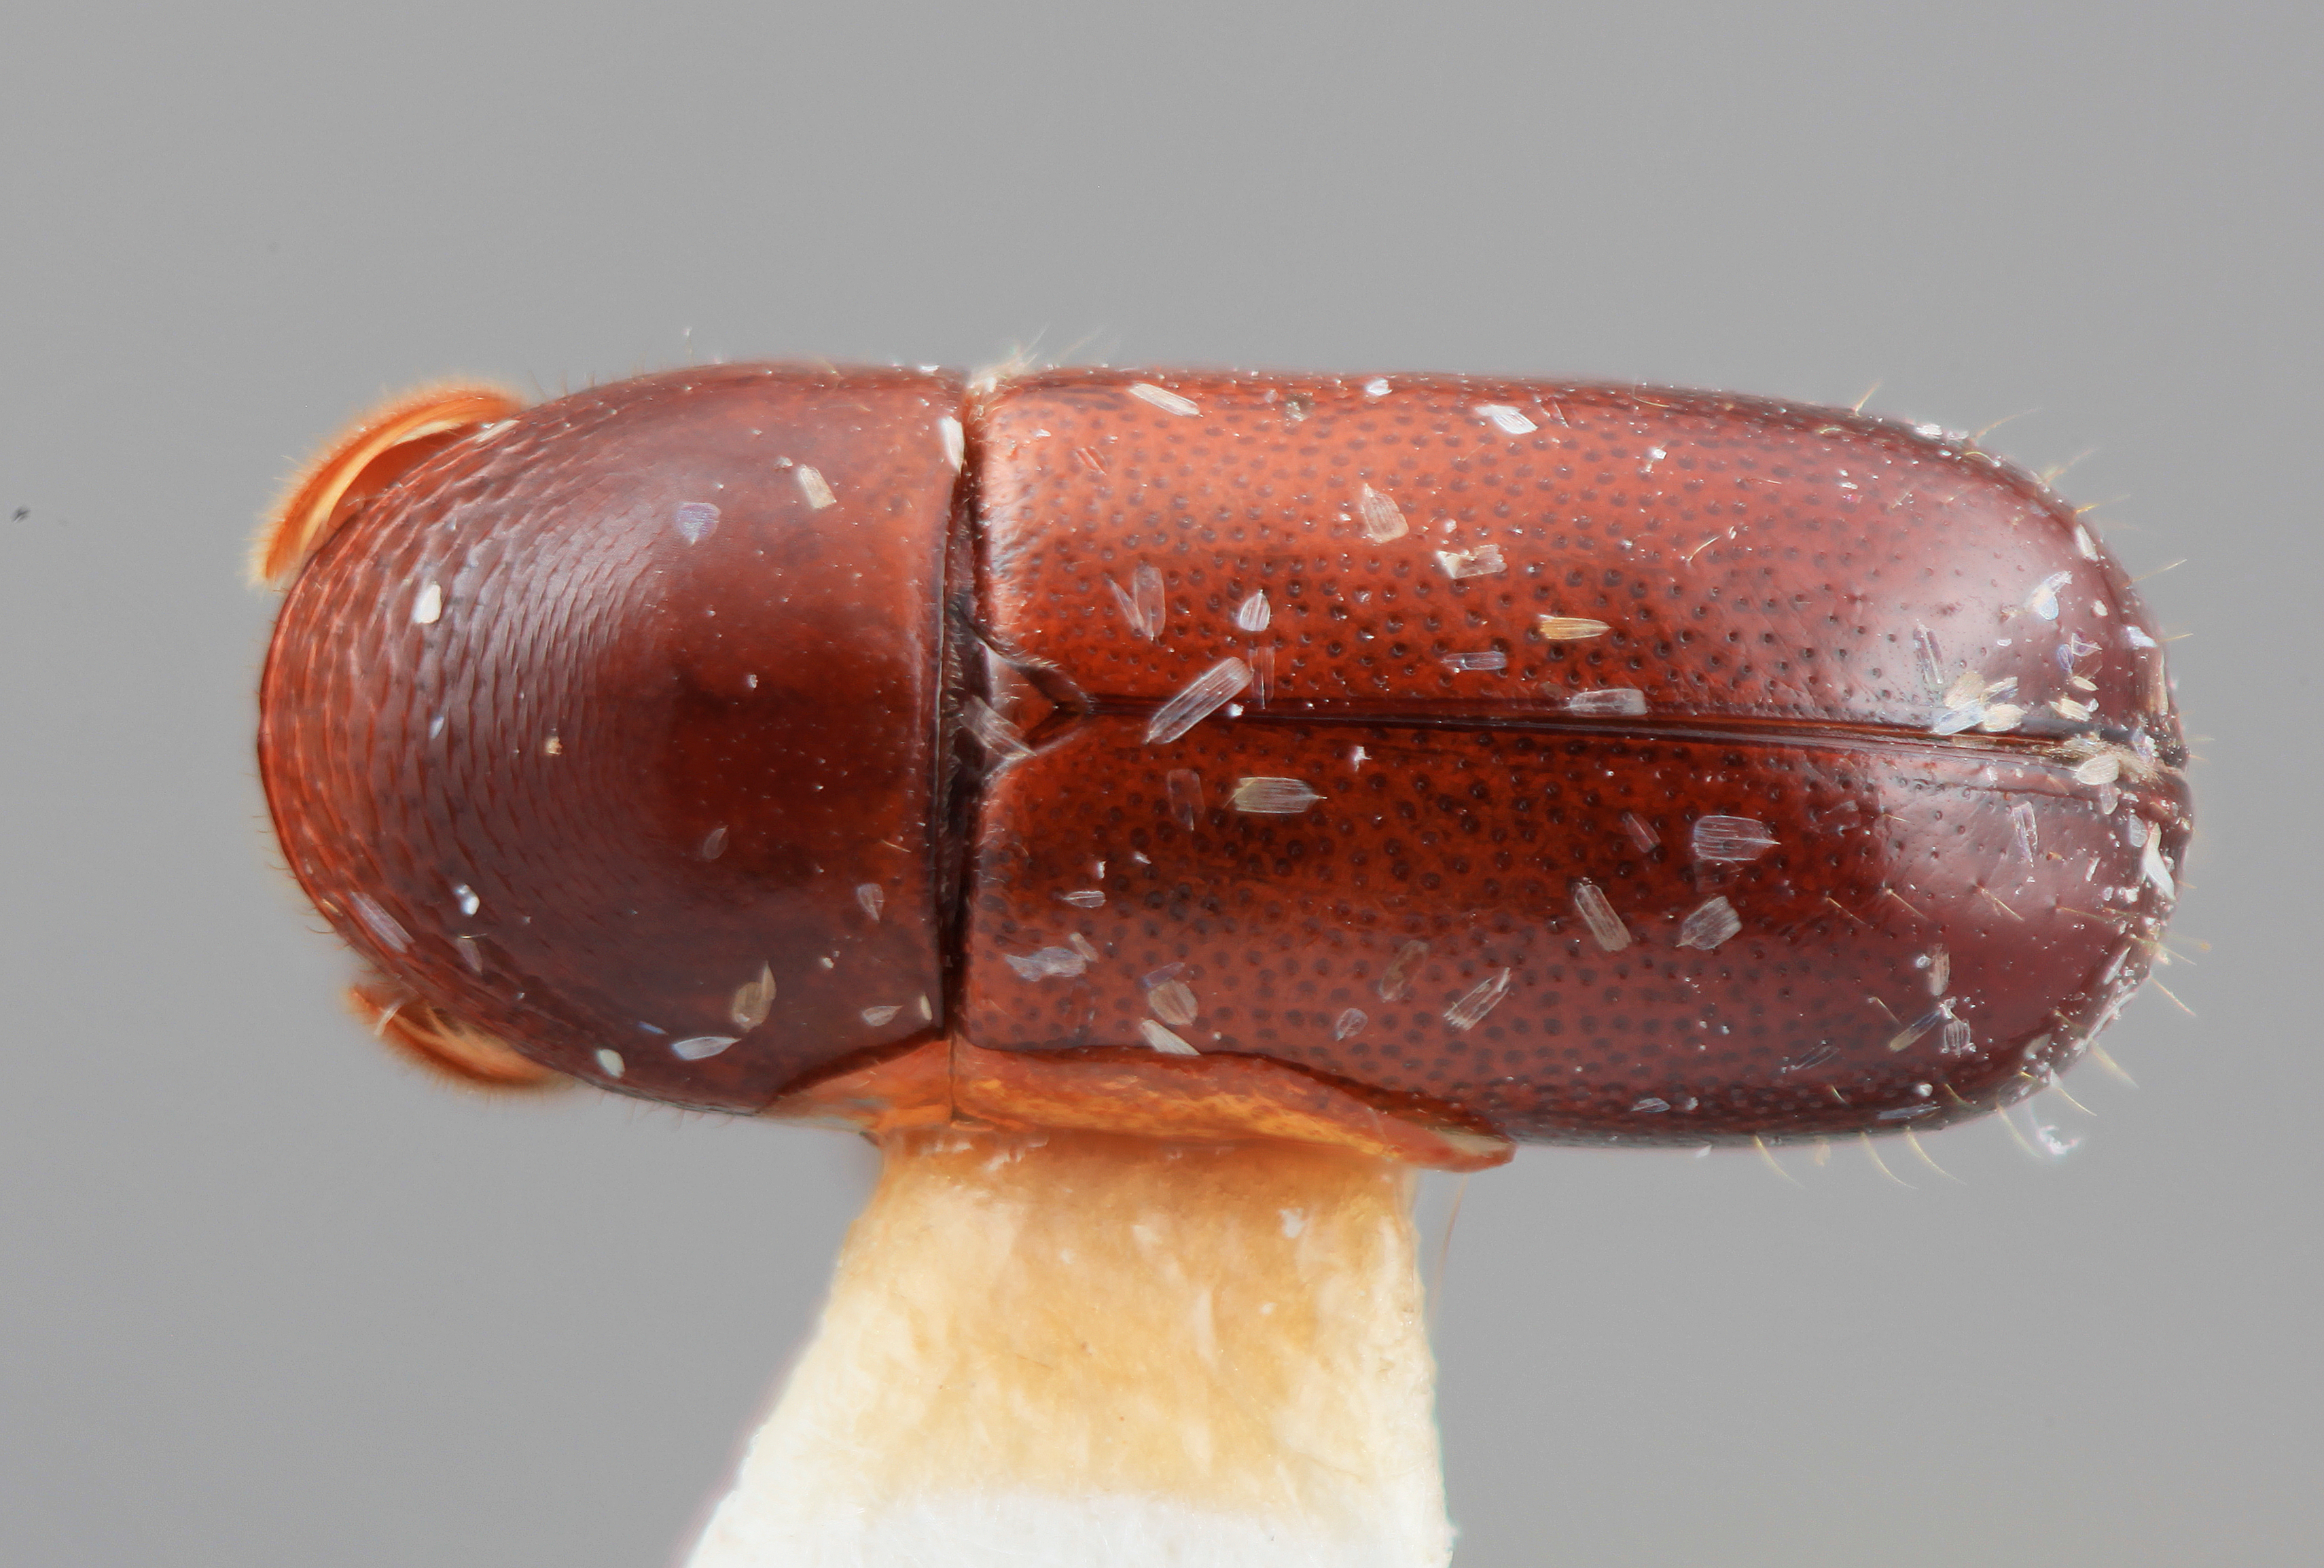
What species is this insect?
Corthylus chiriquensis
